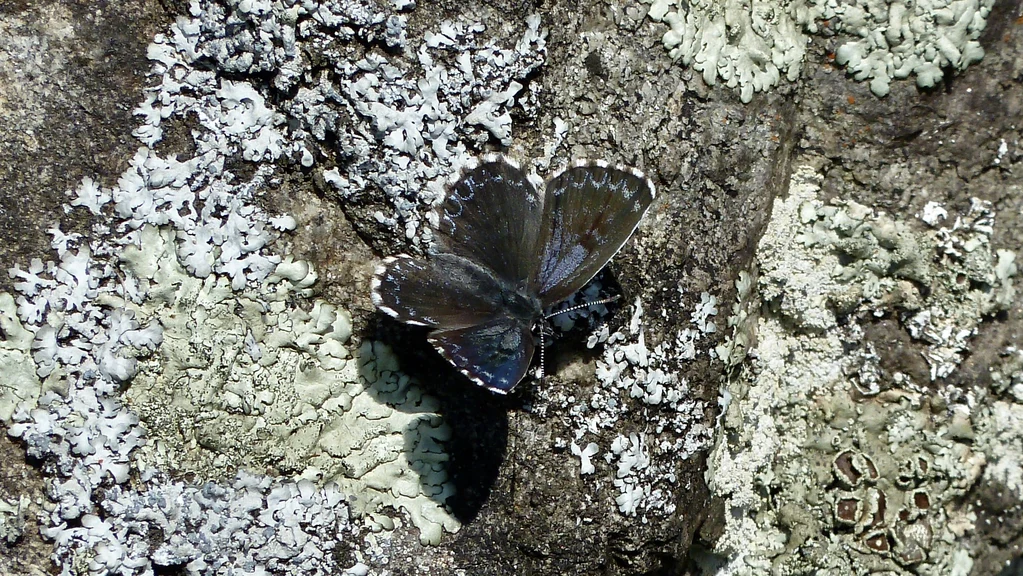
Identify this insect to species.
Scolitantides orion
